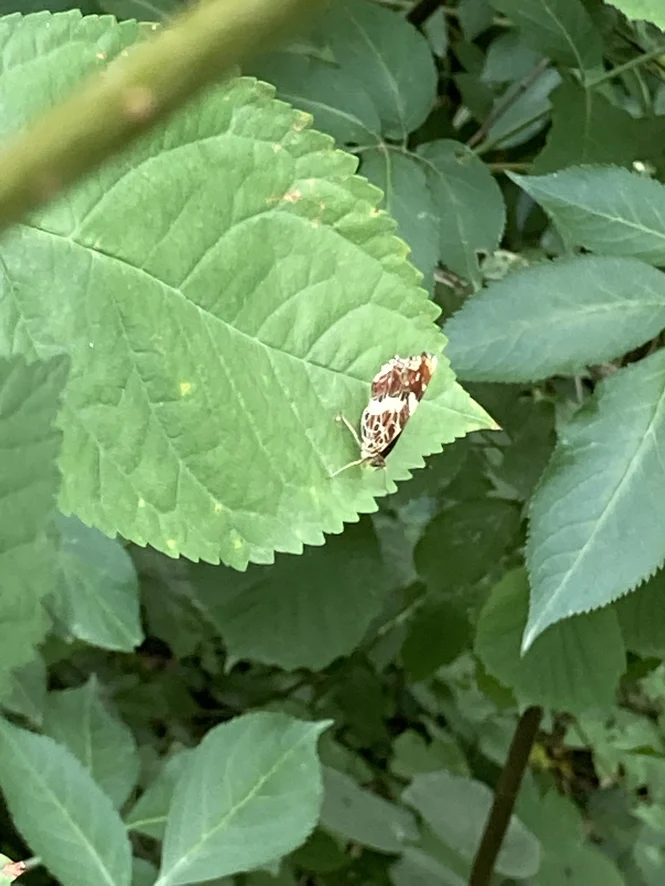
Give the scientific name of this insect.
Araschnia levana
